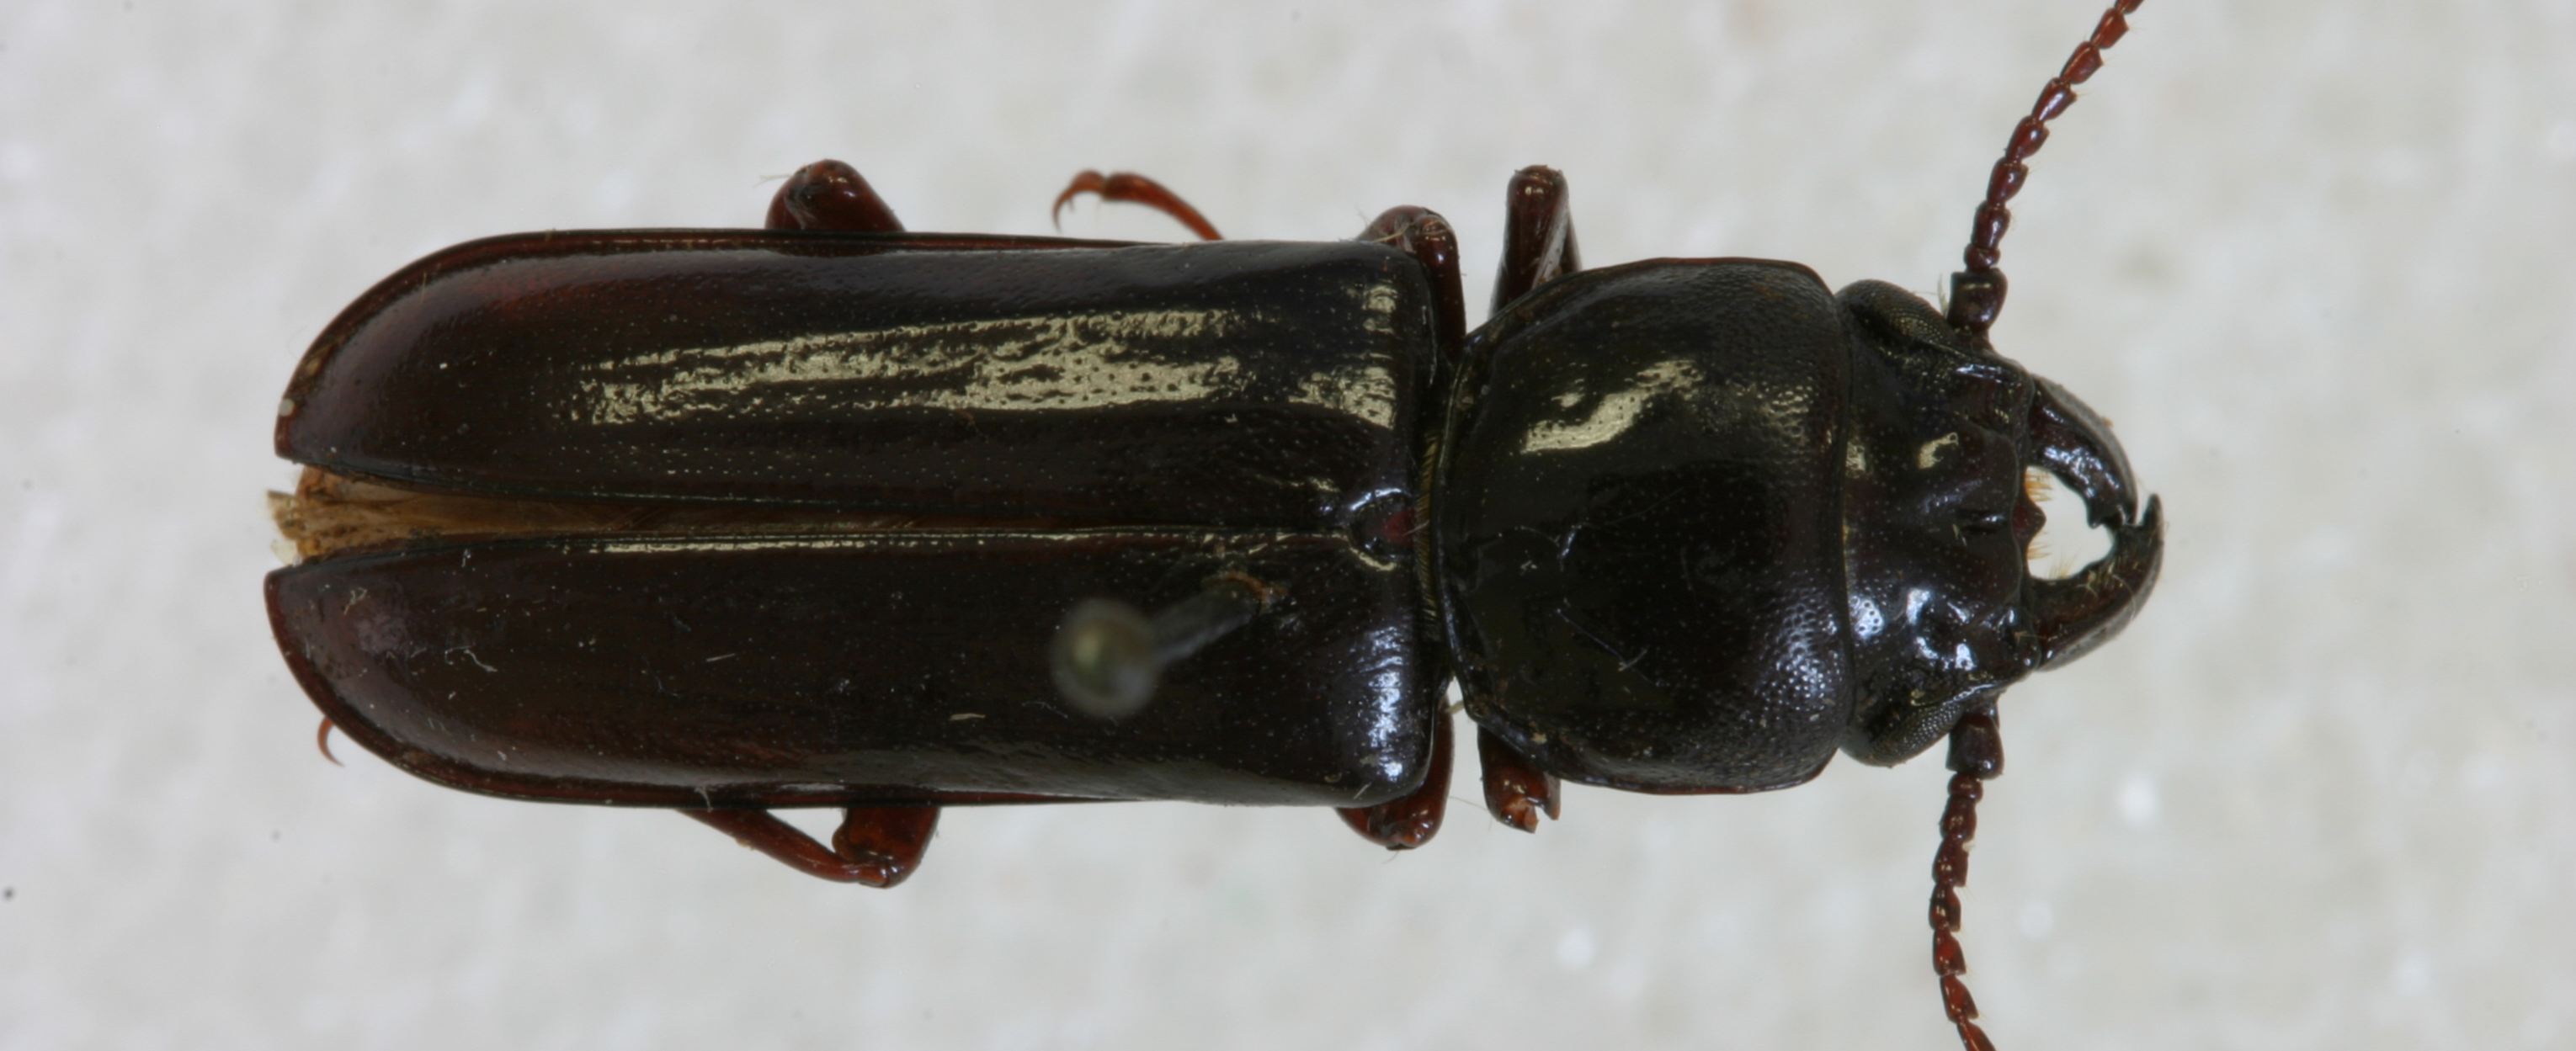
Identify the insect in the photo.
Komiyandra luzonica
